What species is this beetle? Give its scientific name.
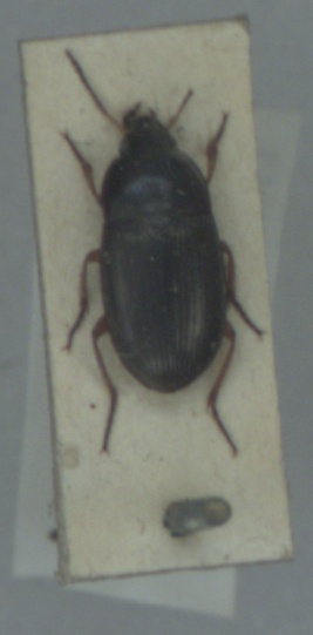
Amara familiaris
